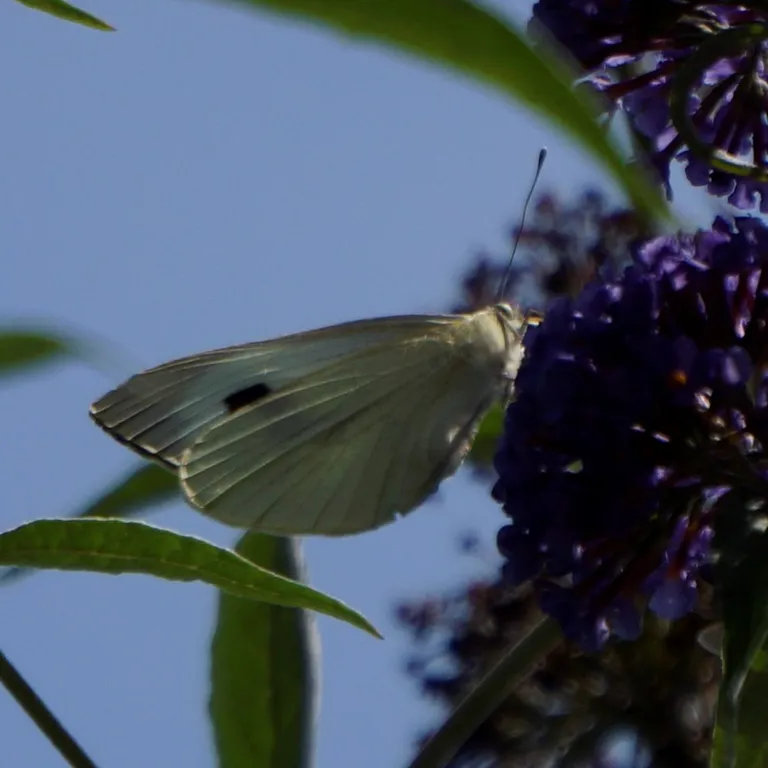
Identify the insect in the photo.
Pieris brassicae
